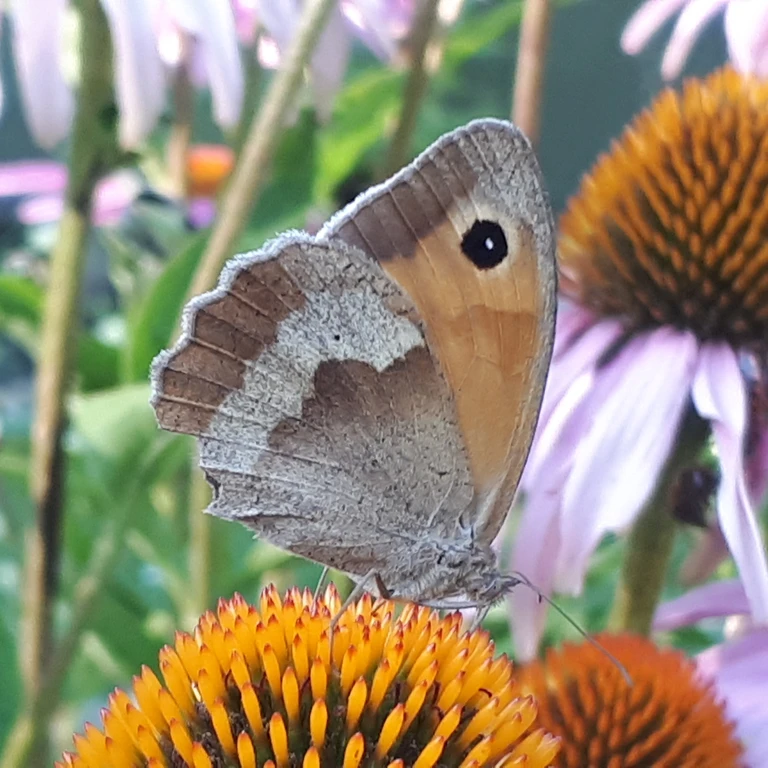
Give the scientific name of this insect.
Maniola jurtina
